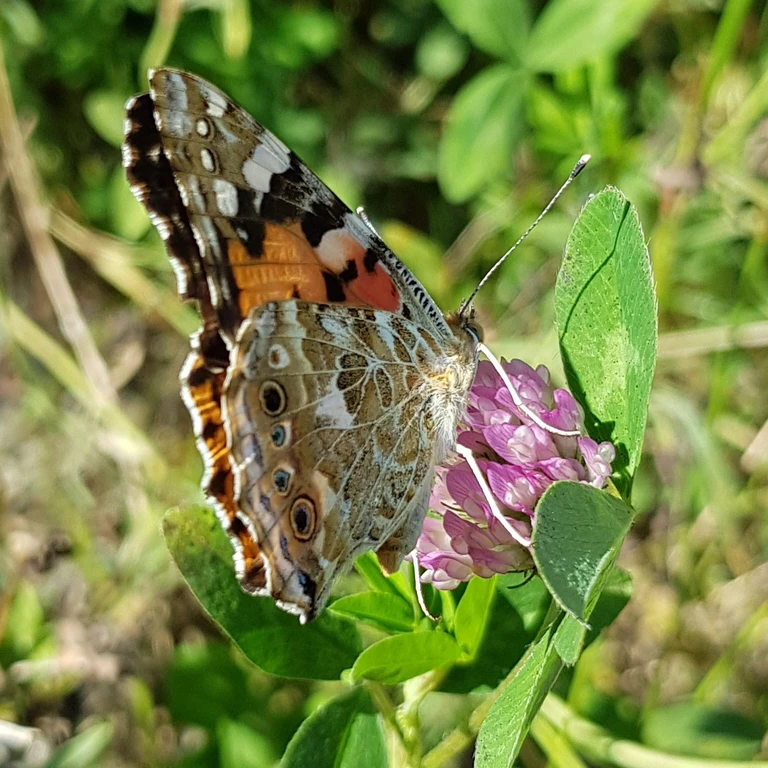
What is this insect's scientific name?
Vanessa cardui
